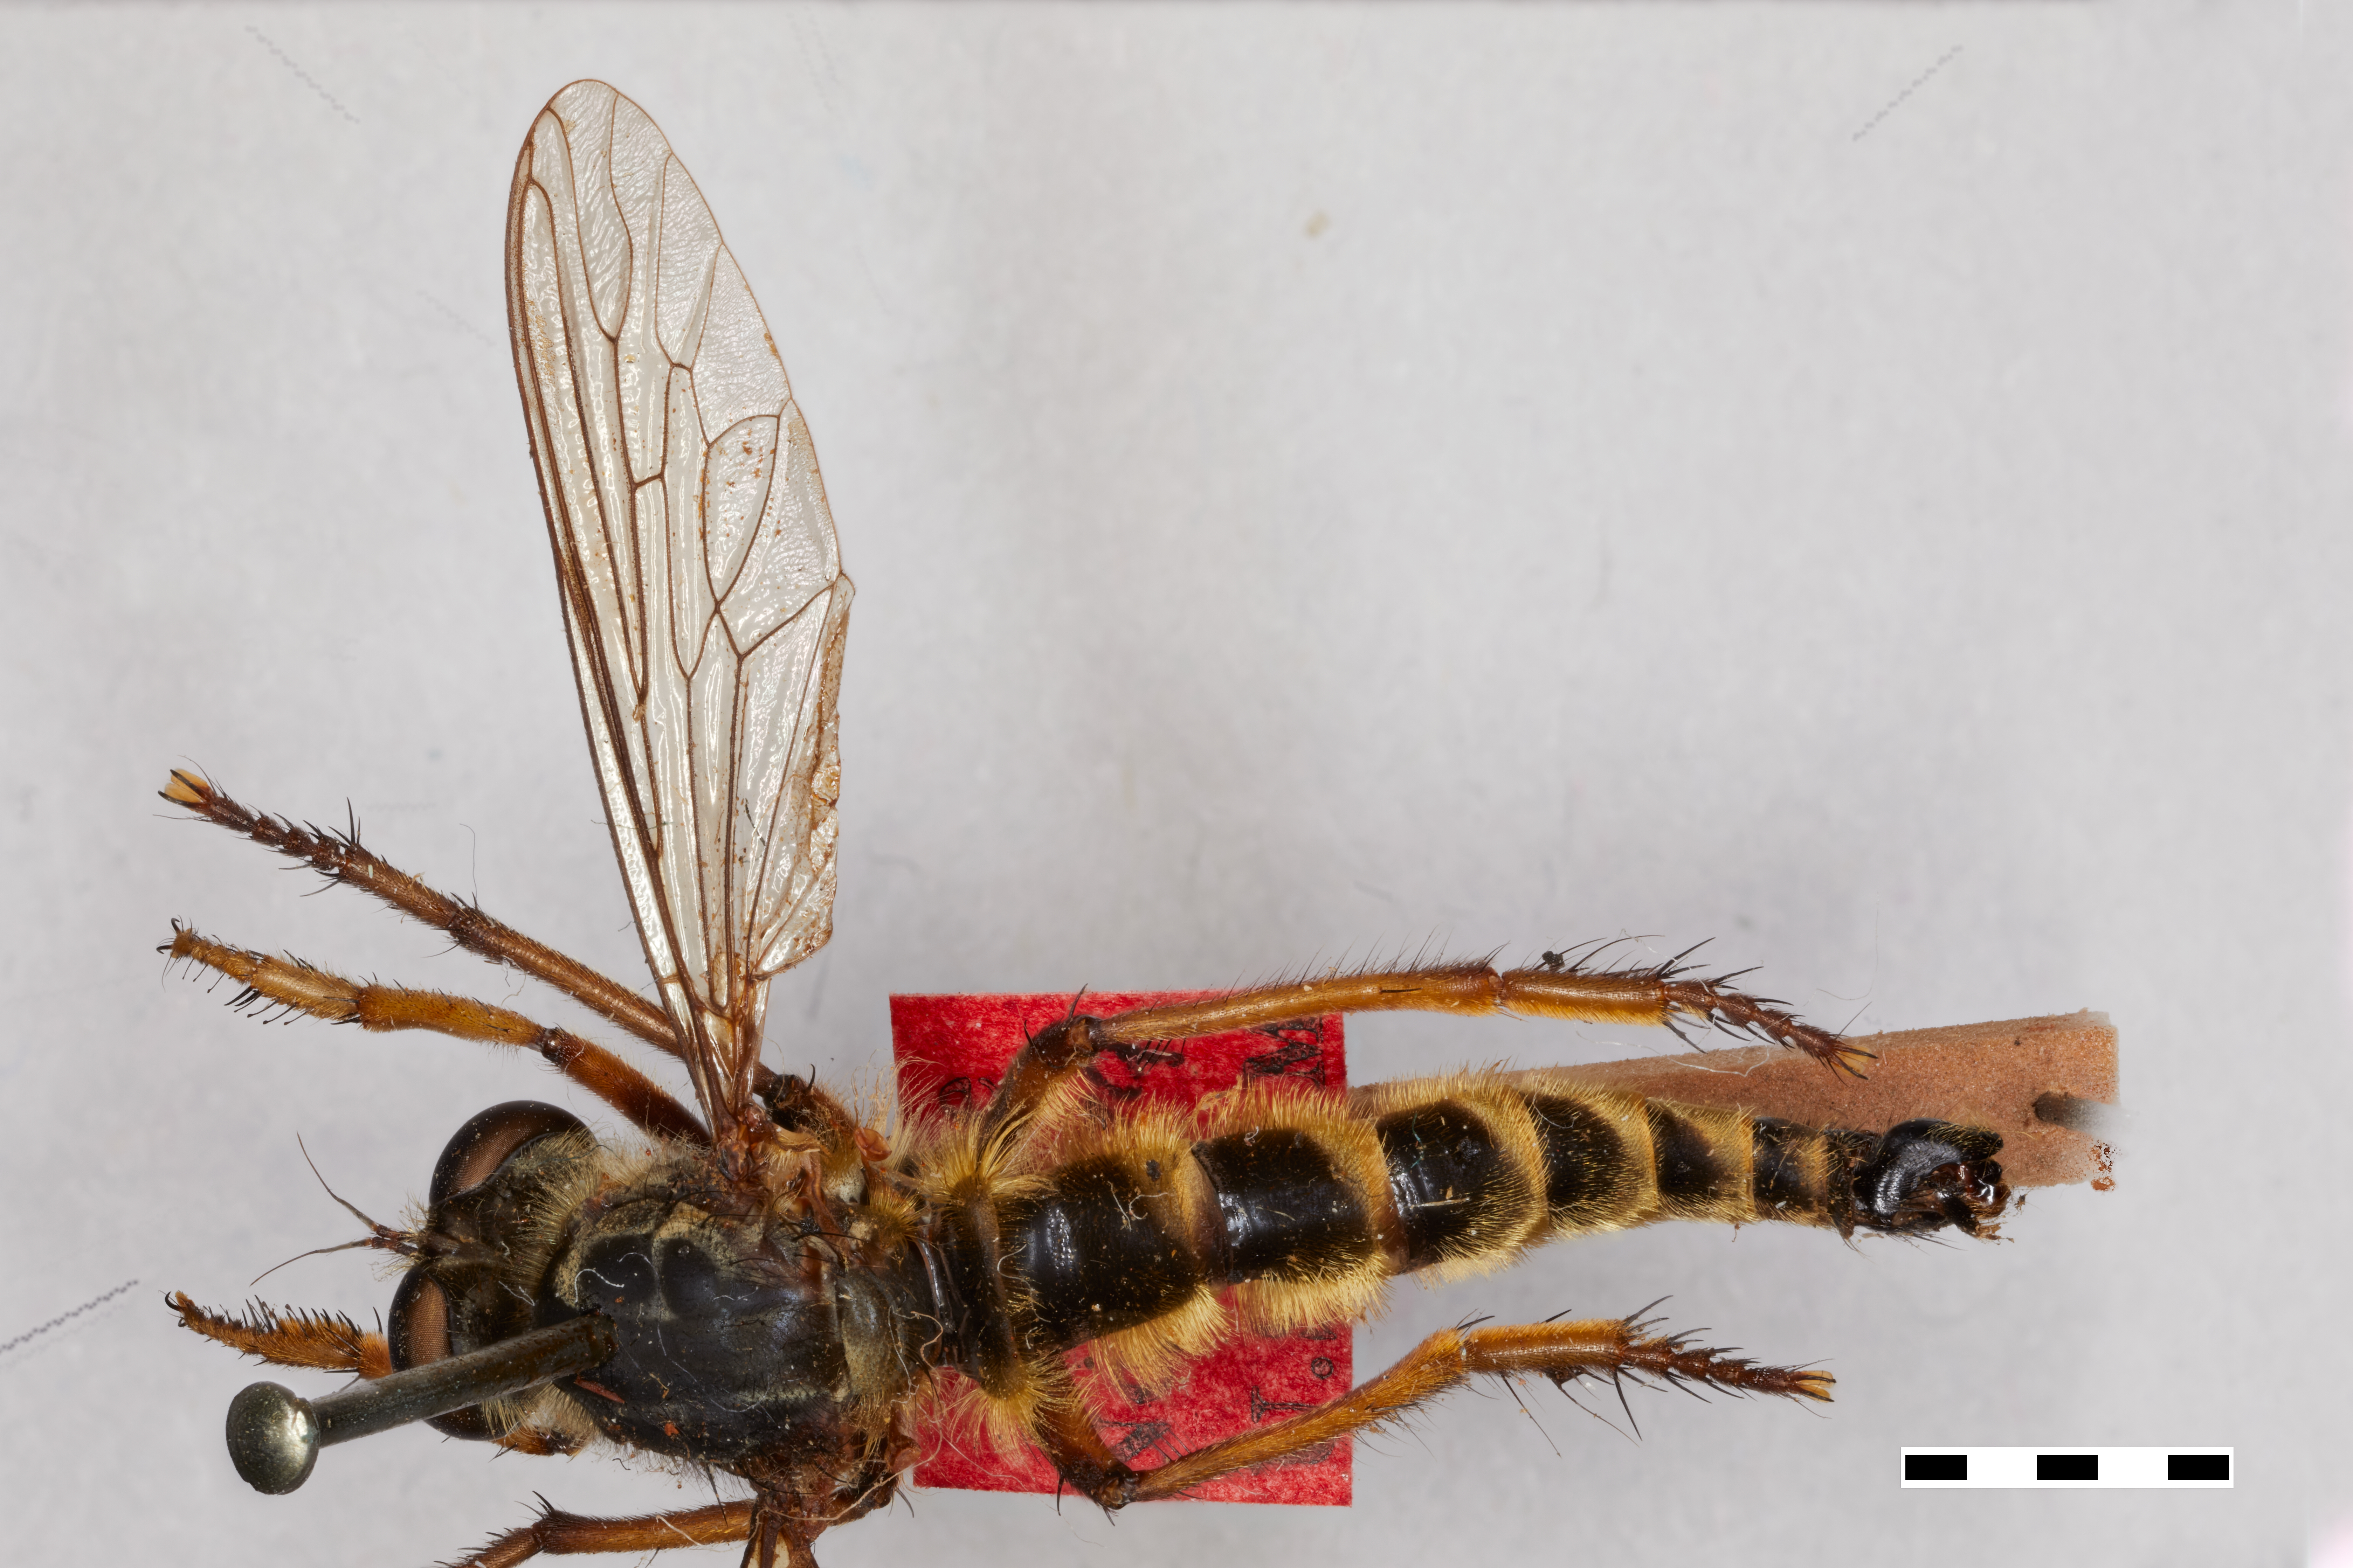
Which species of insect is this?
Asilus virgatipes
